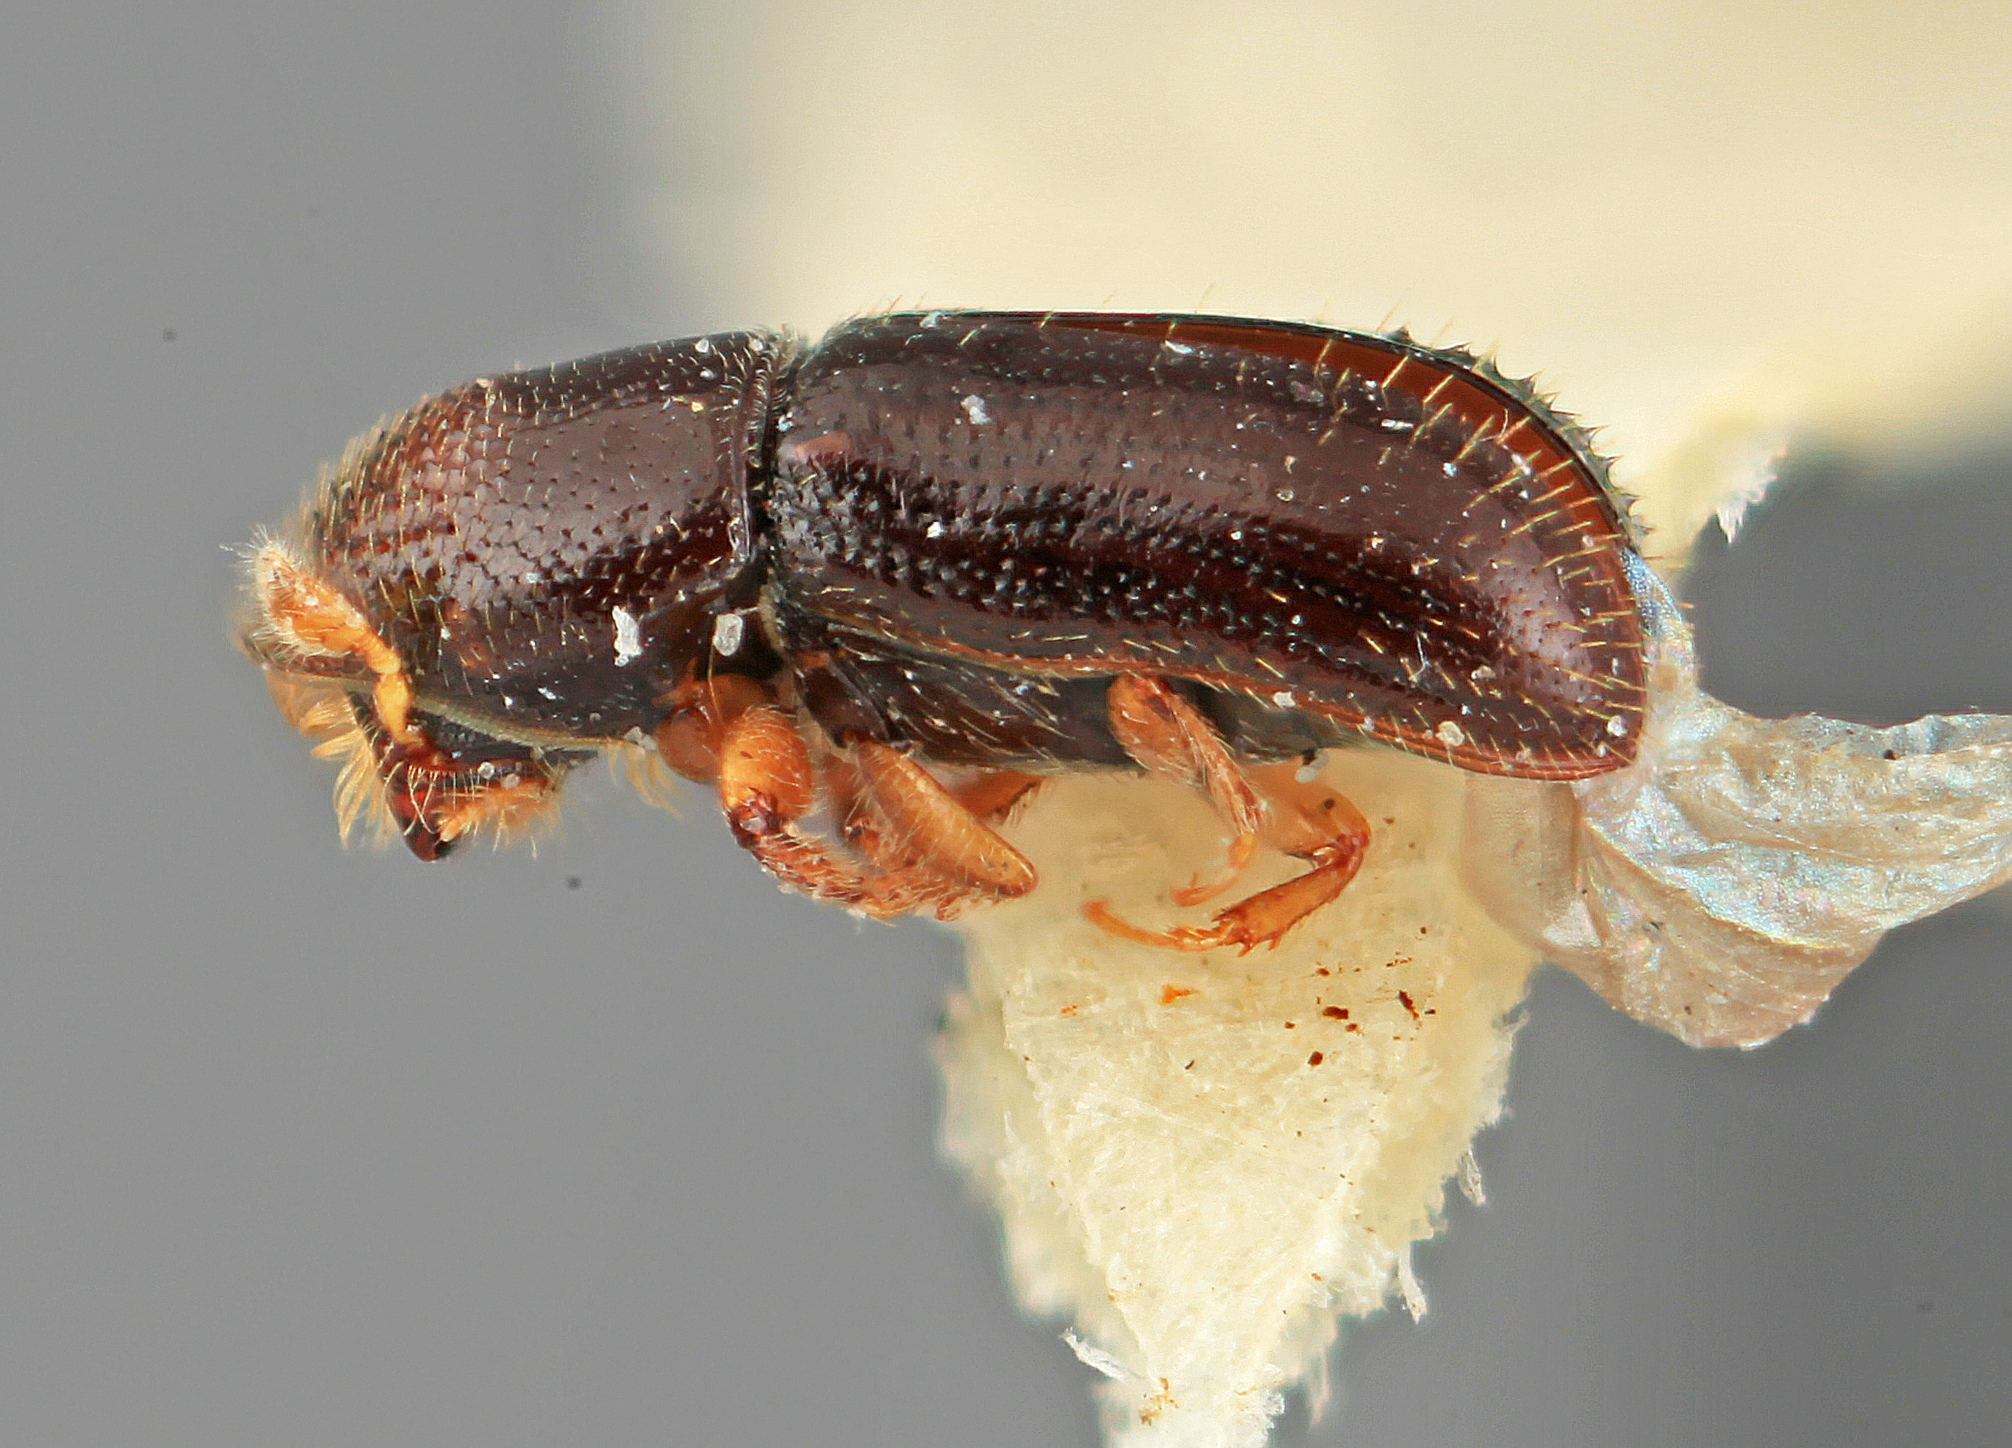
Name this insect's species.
Pseudopityophthorus xalapae
